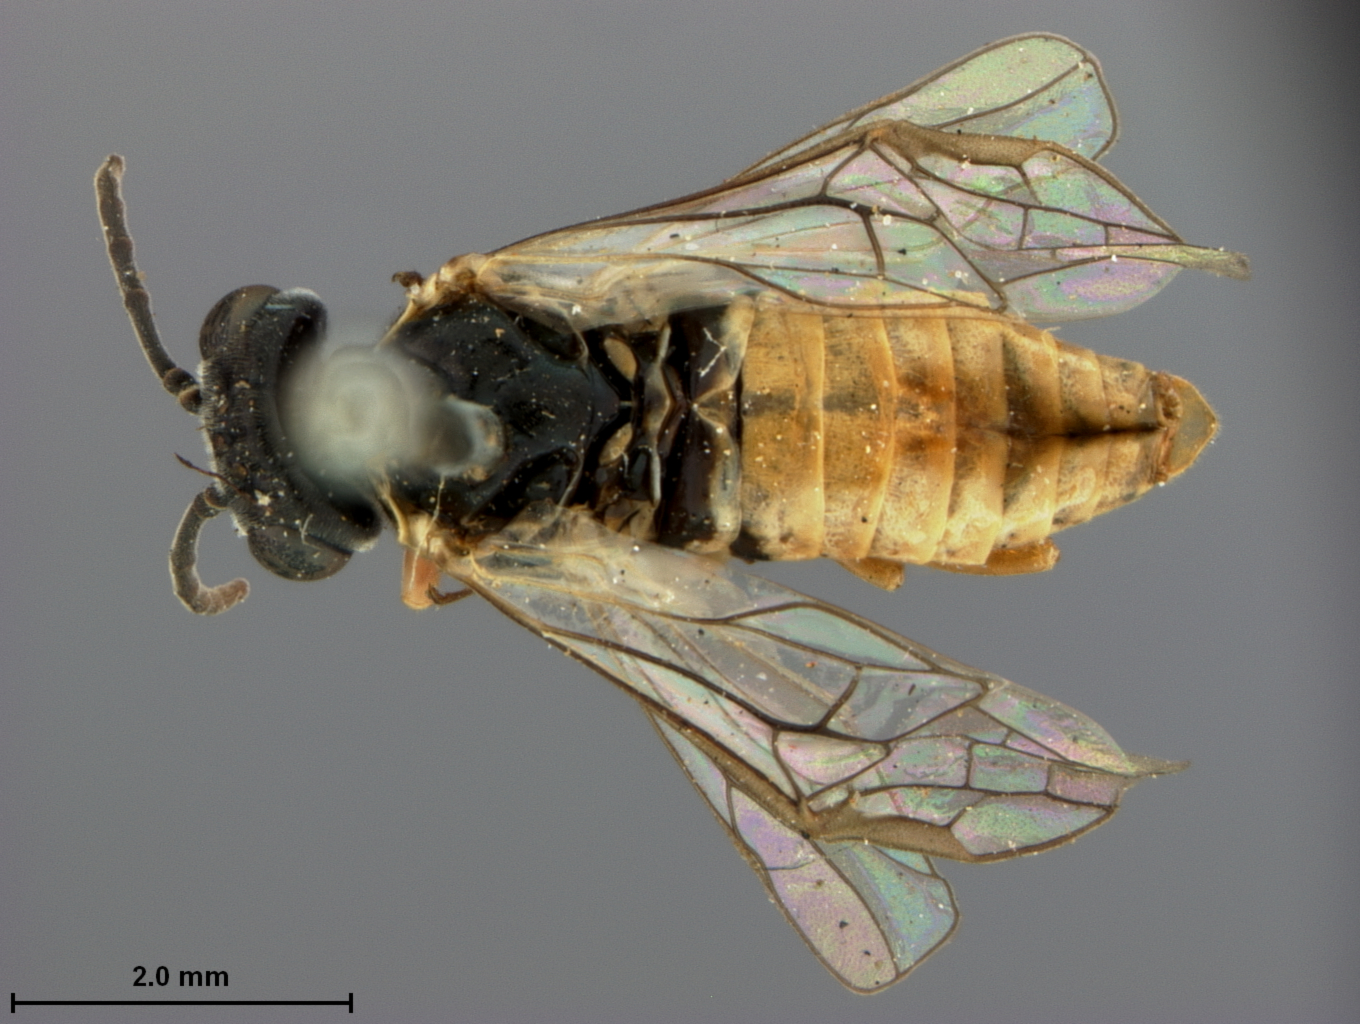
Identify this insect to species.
Mogerus caryicolus
